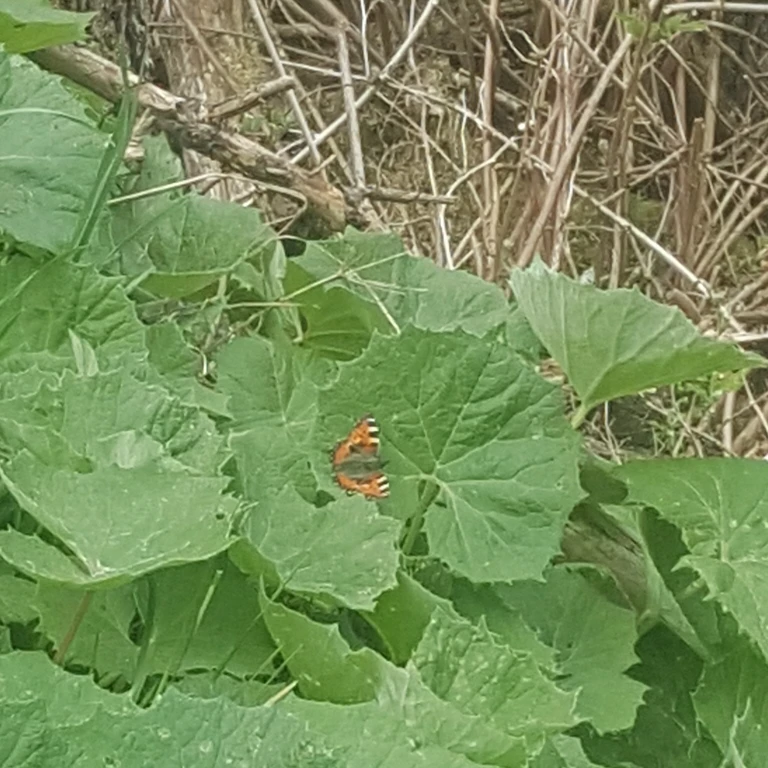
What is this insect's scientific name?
Aglais urticae
